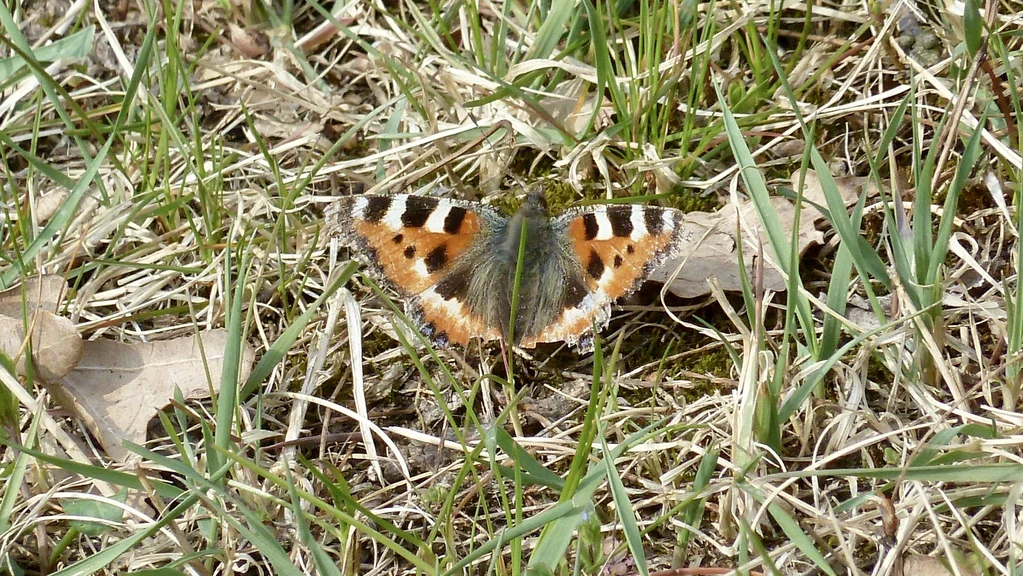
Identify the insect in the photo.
Aglais urticae
